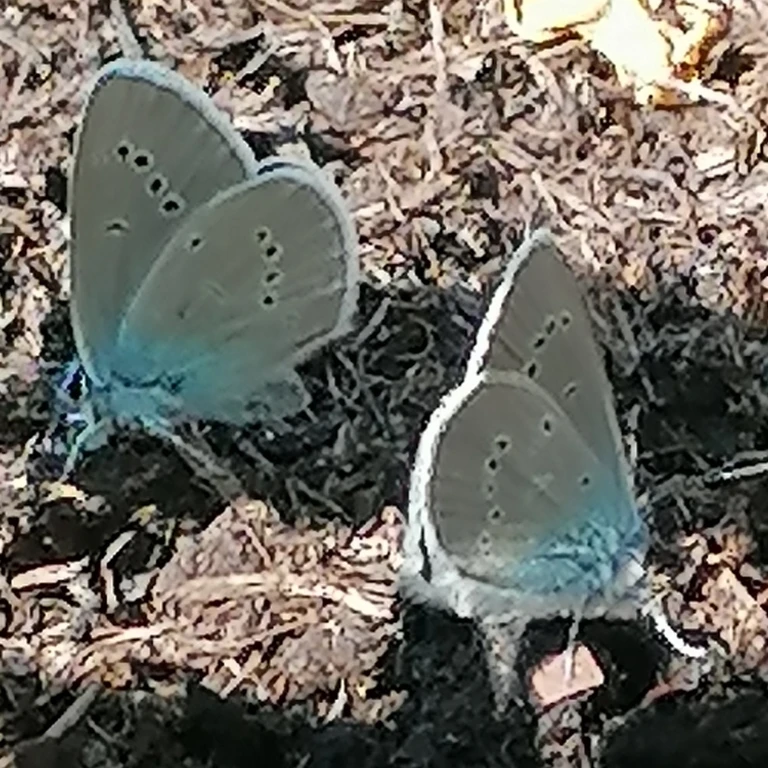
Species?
Cyaniris semiargus
